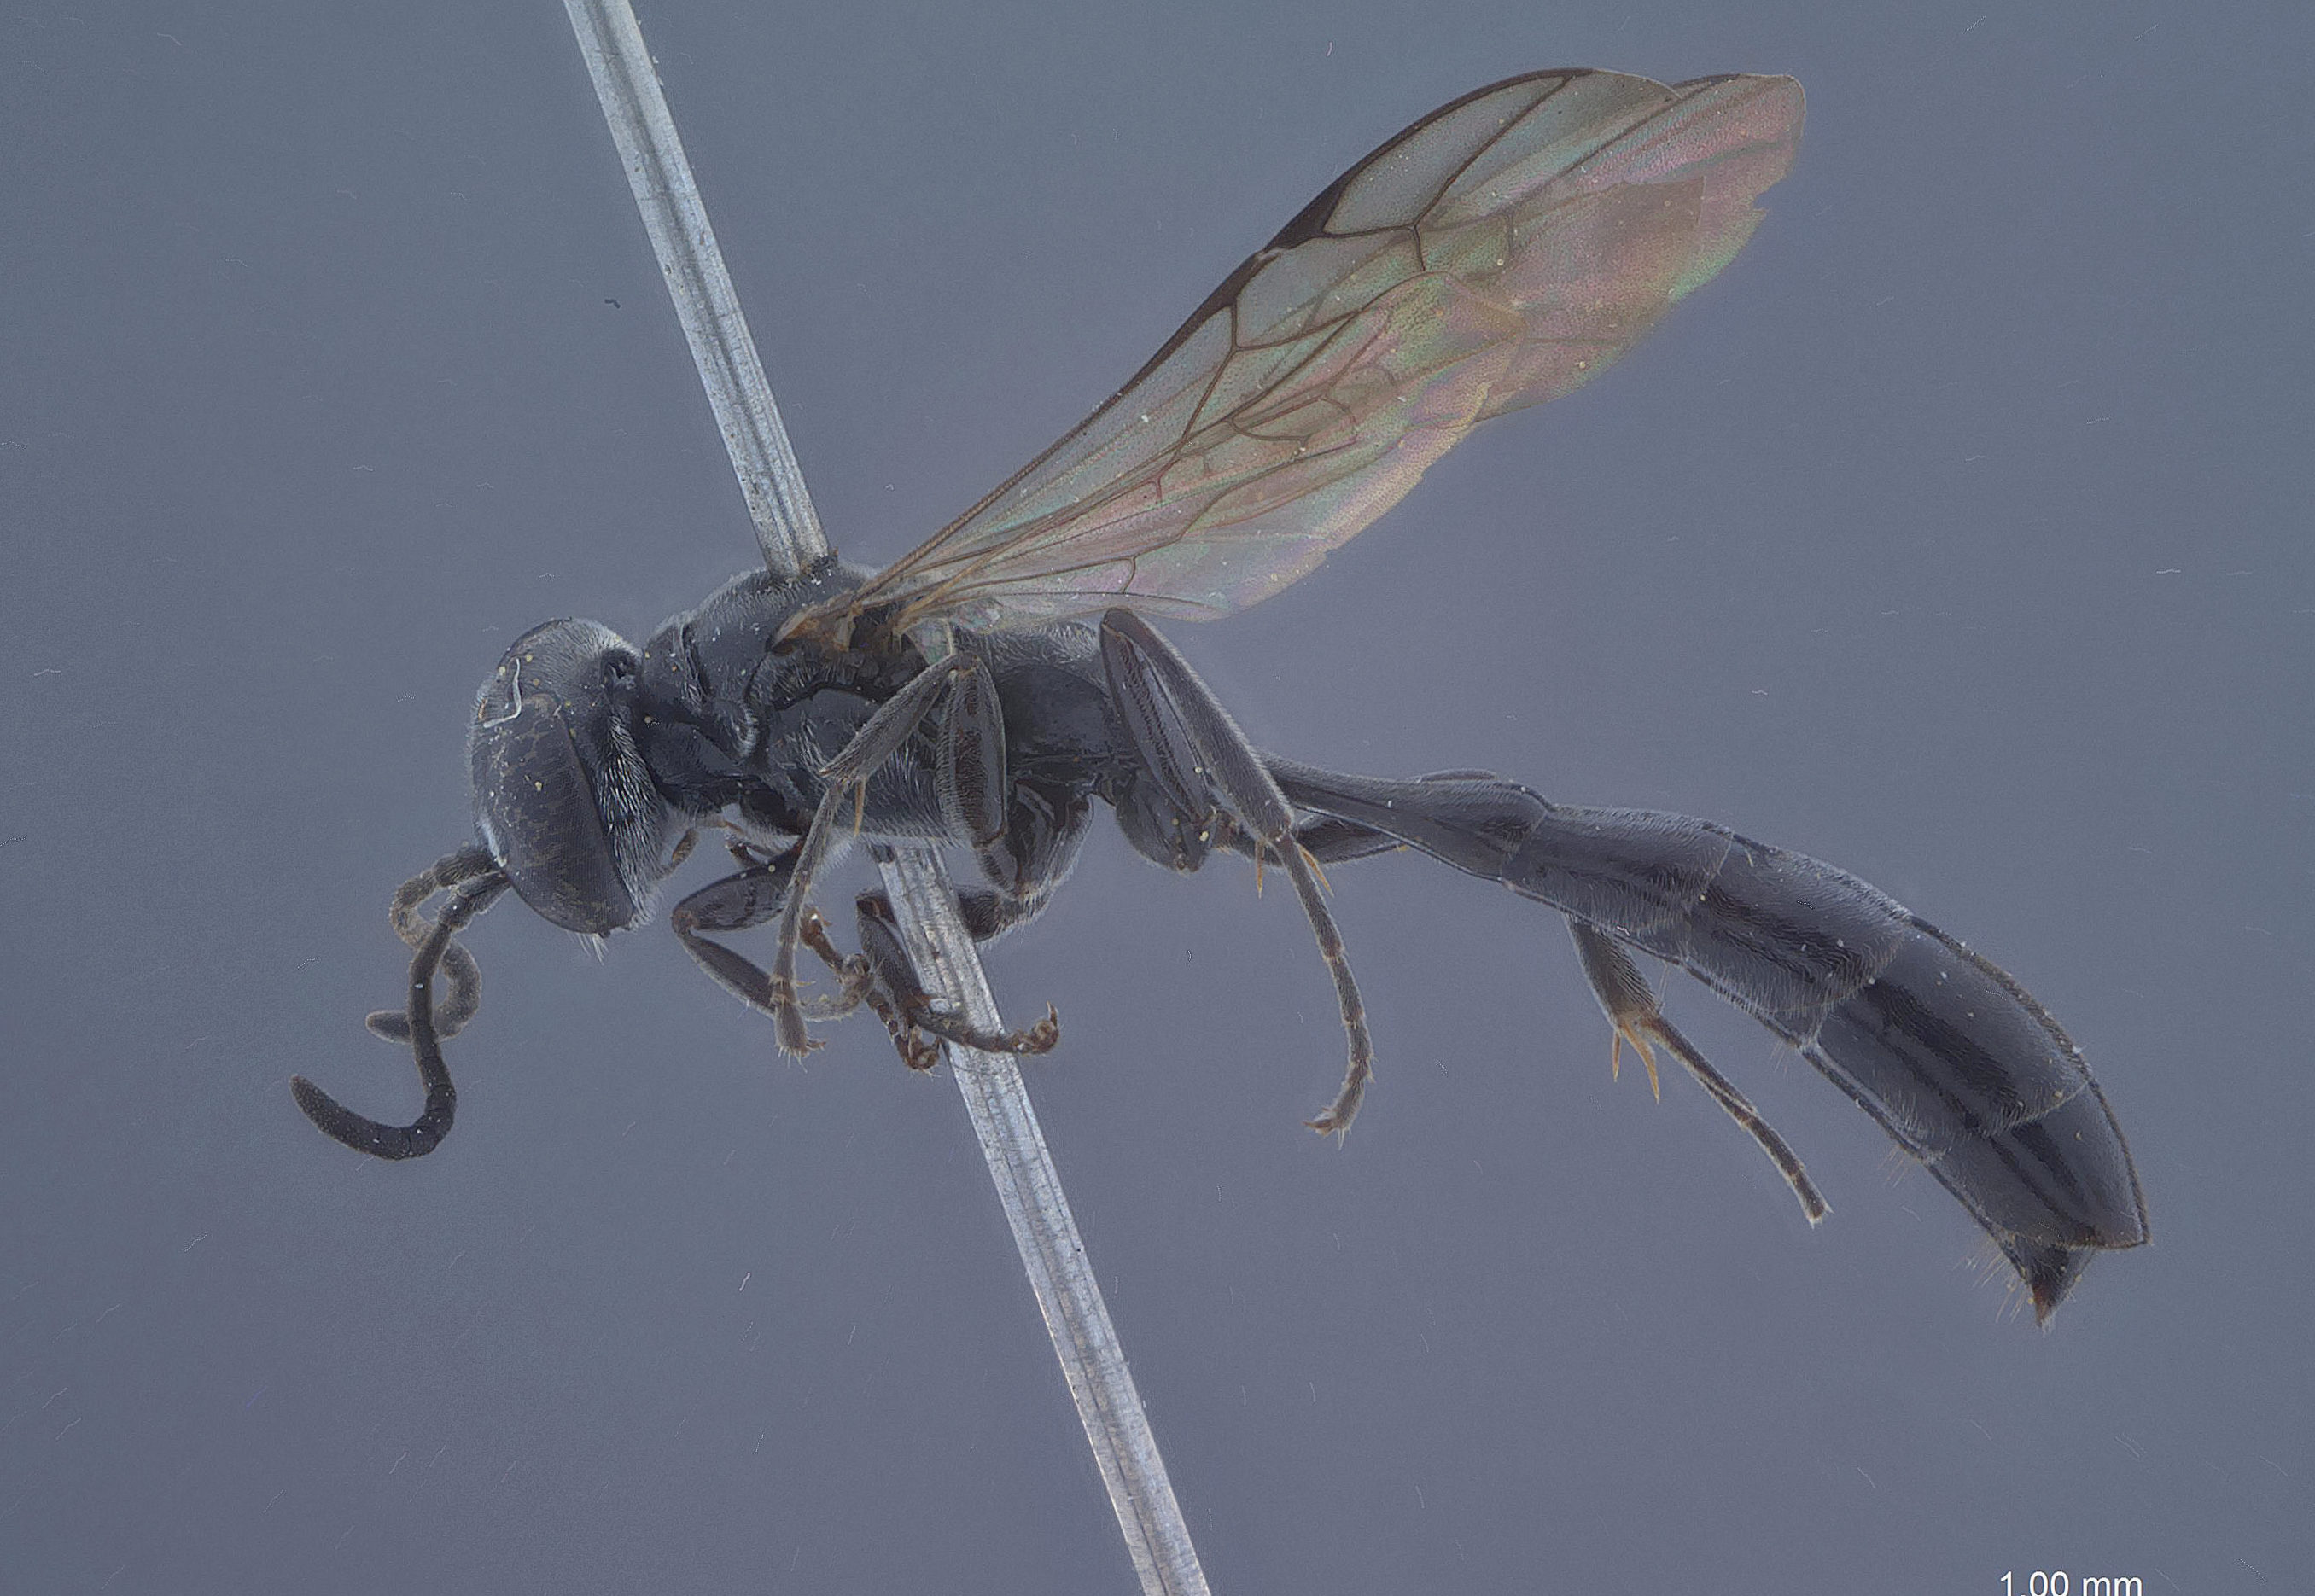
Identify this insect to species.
Trypoxylon fronticorne
